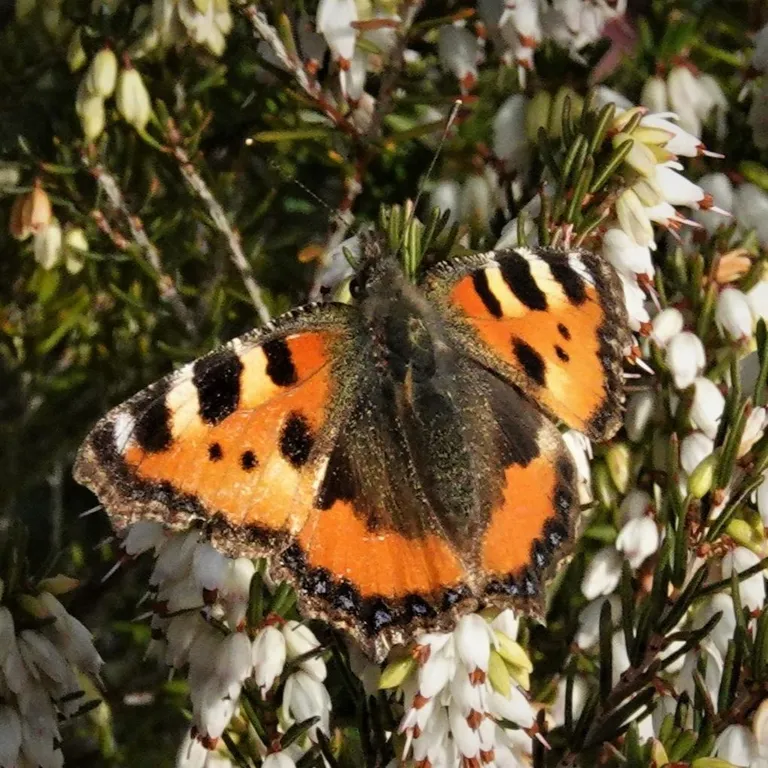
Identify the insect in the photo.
Aglais urticae
